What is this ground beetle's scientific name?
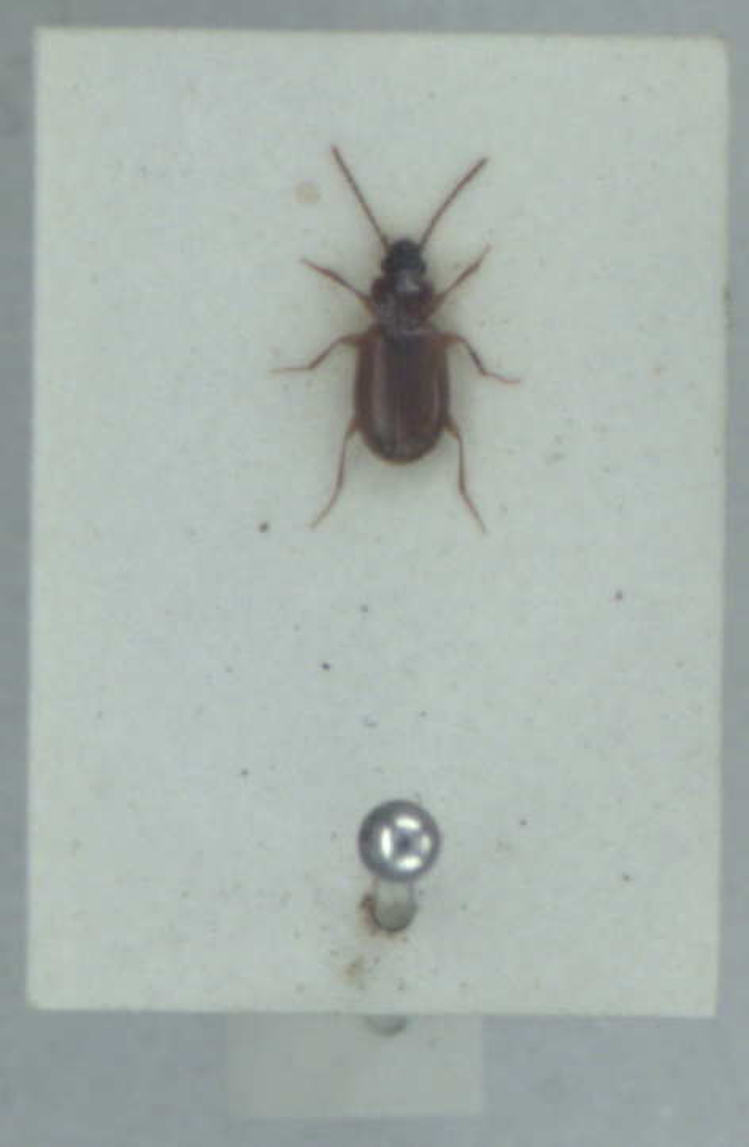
Trechus quadristriatus
